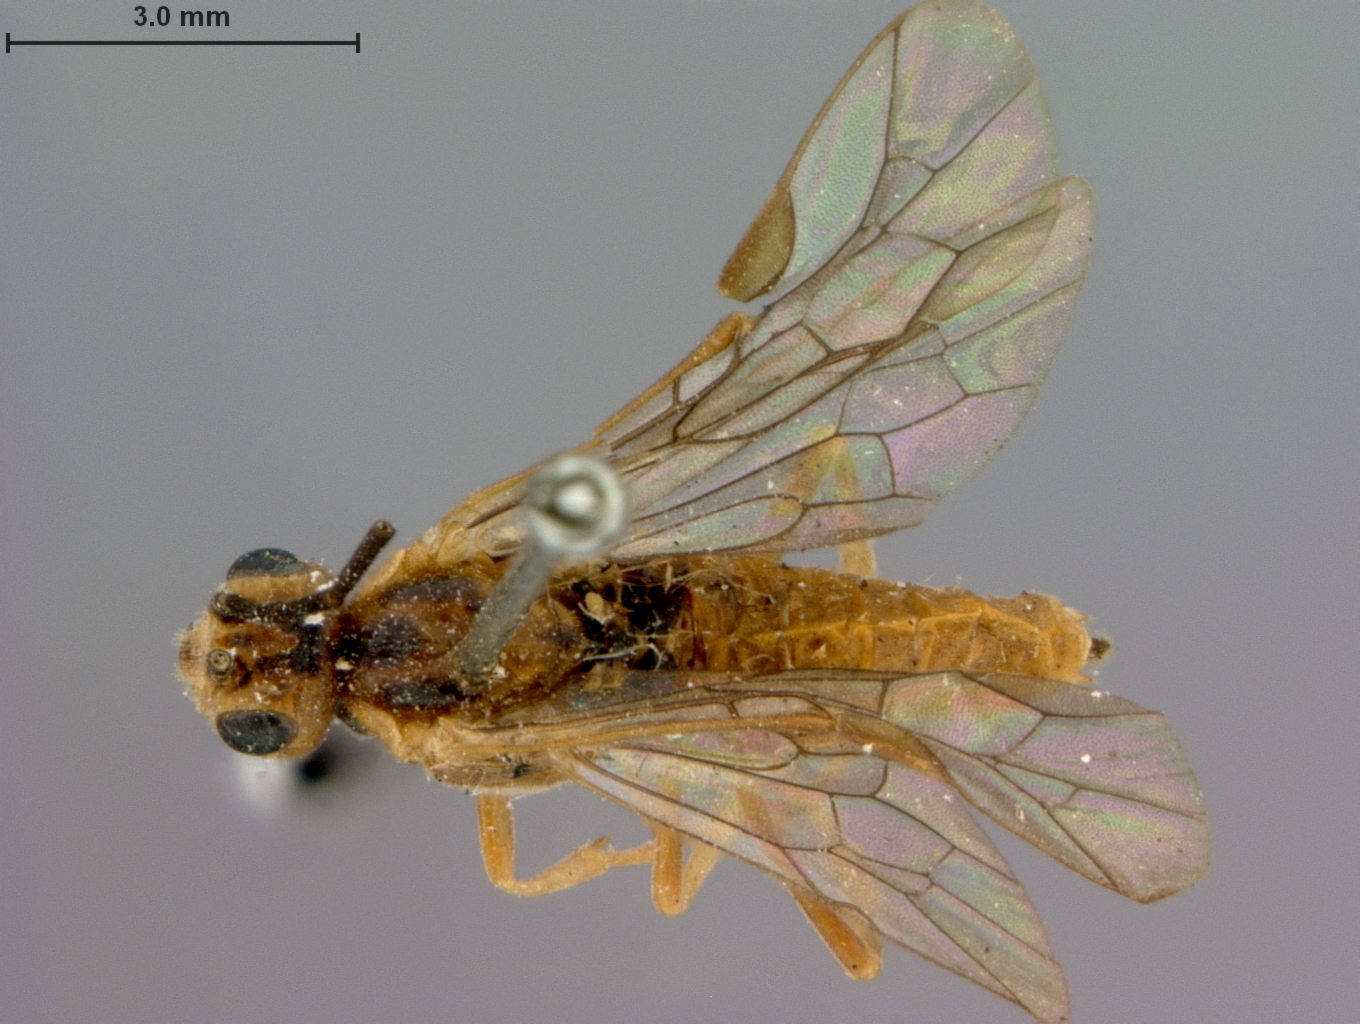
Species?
Amauronematus coquilletti
